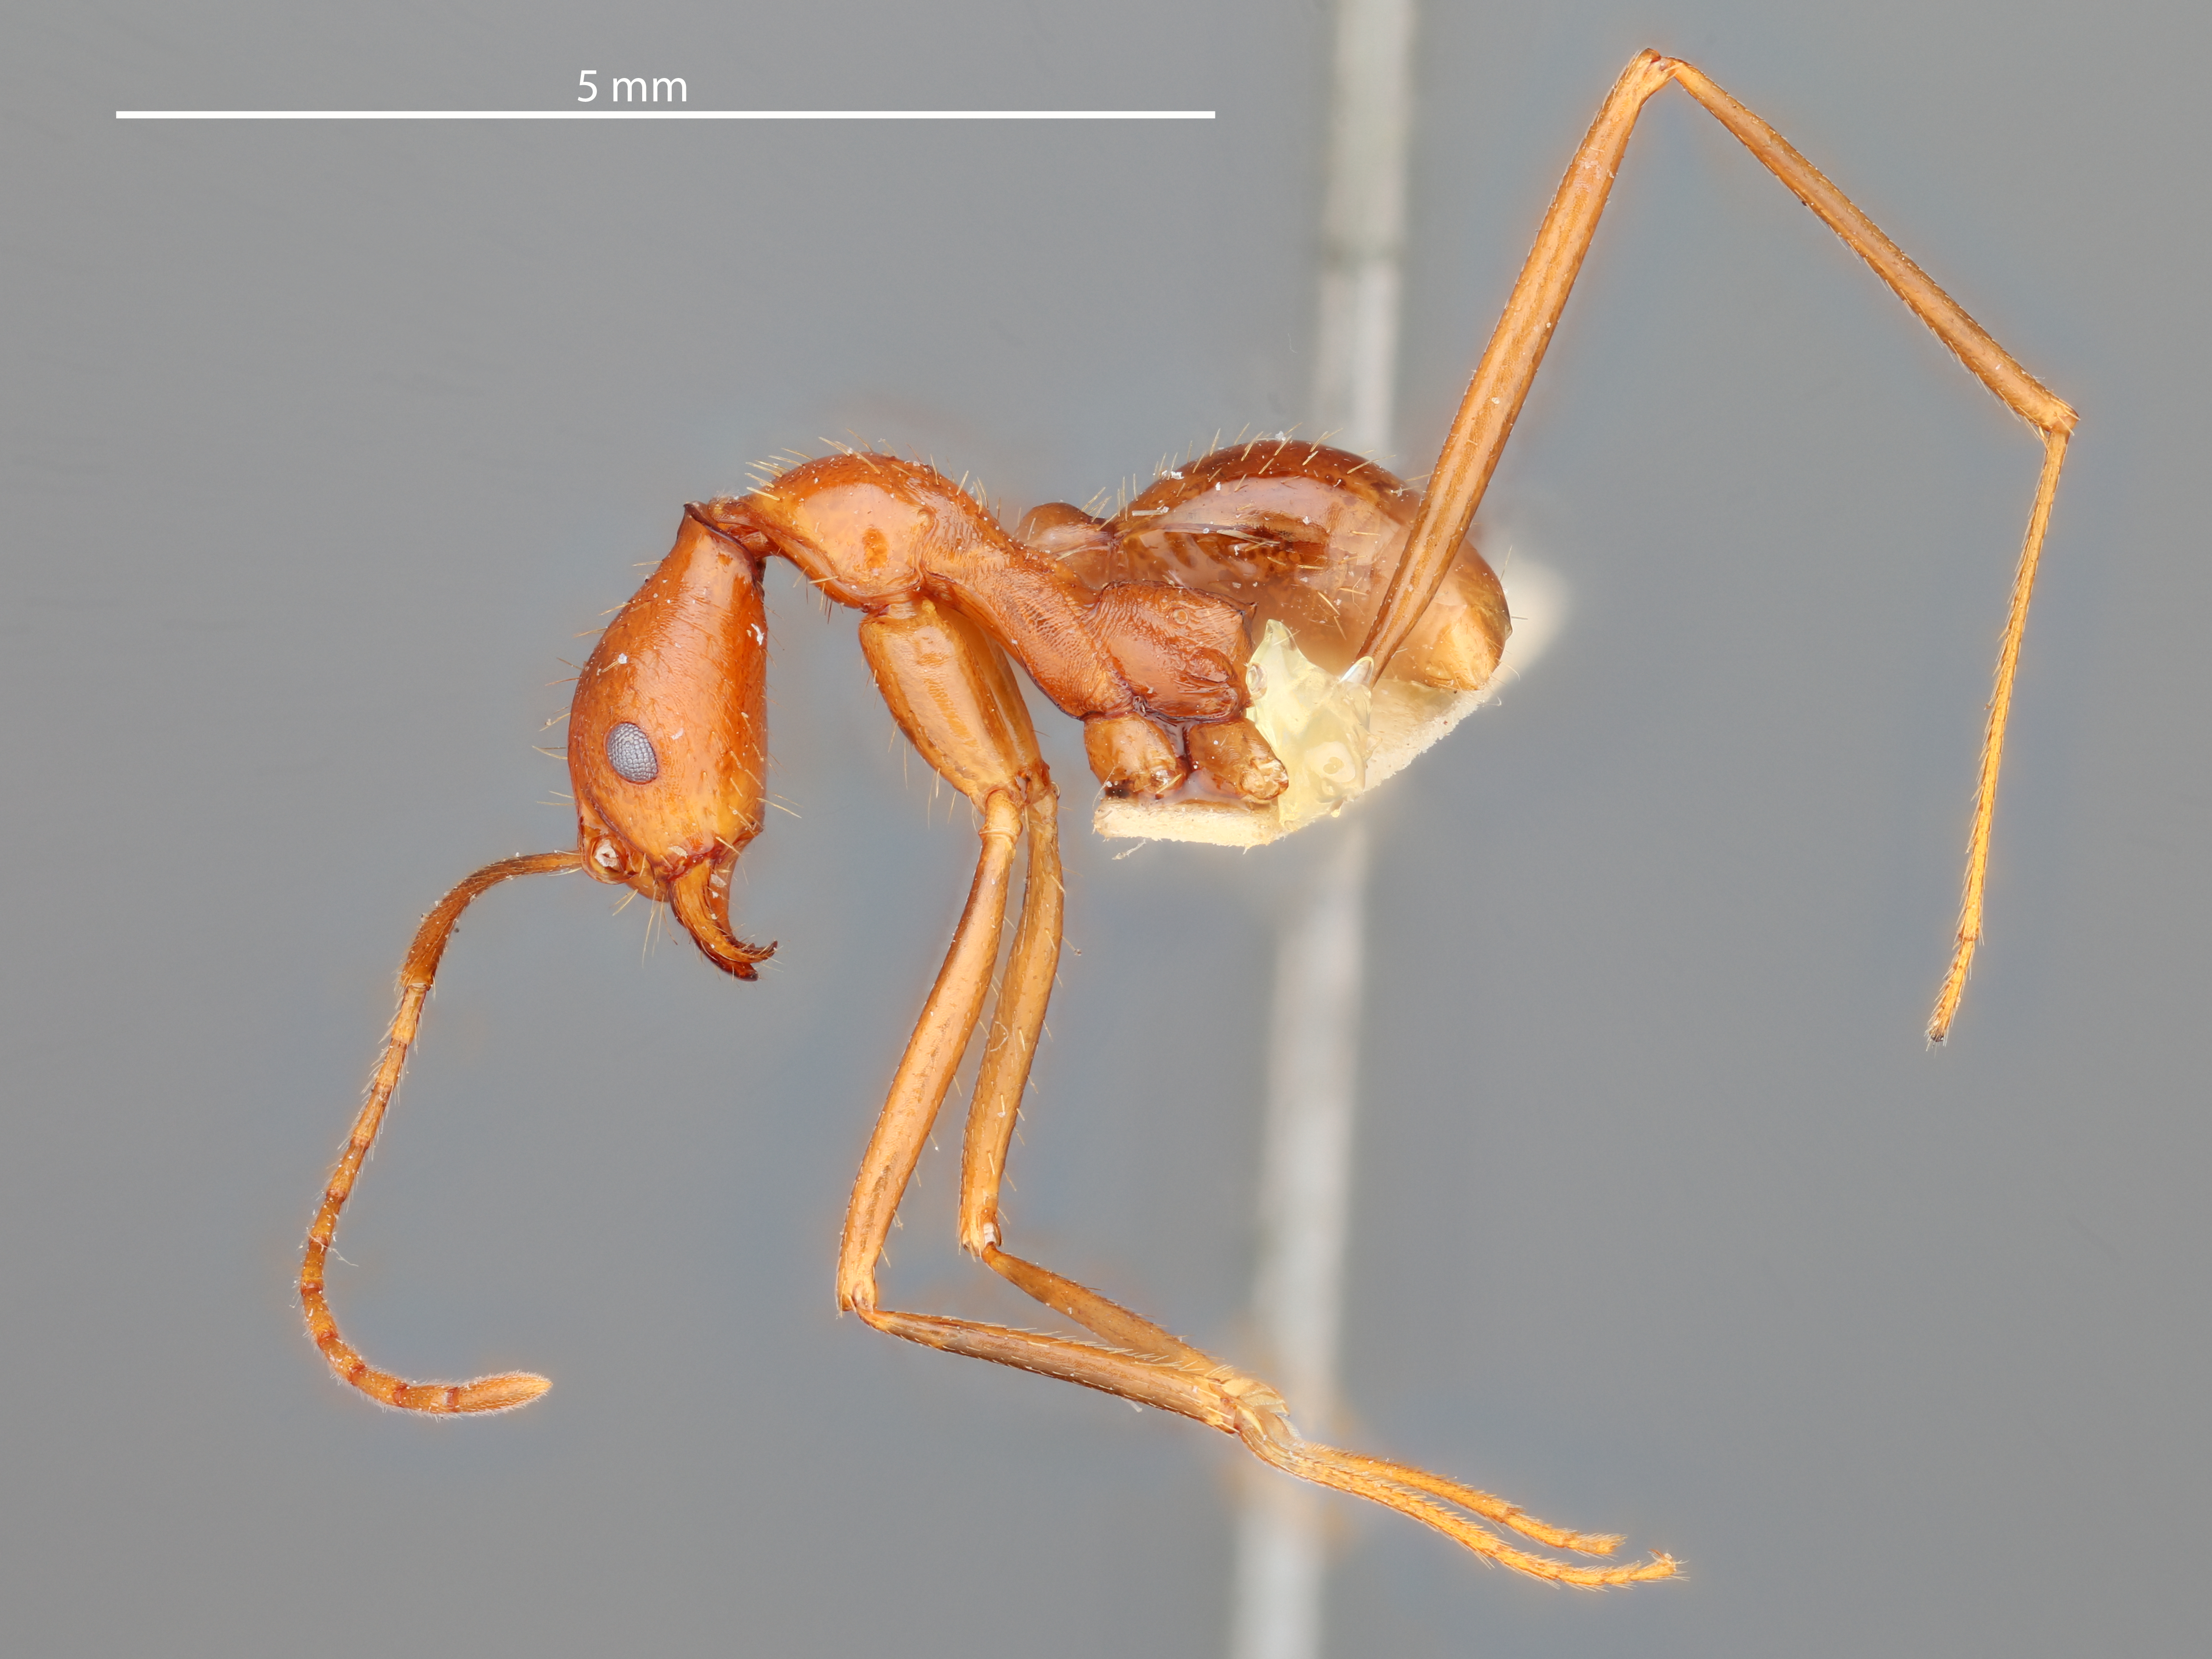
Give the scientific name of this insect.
Ischnomyrmex mexicanum
